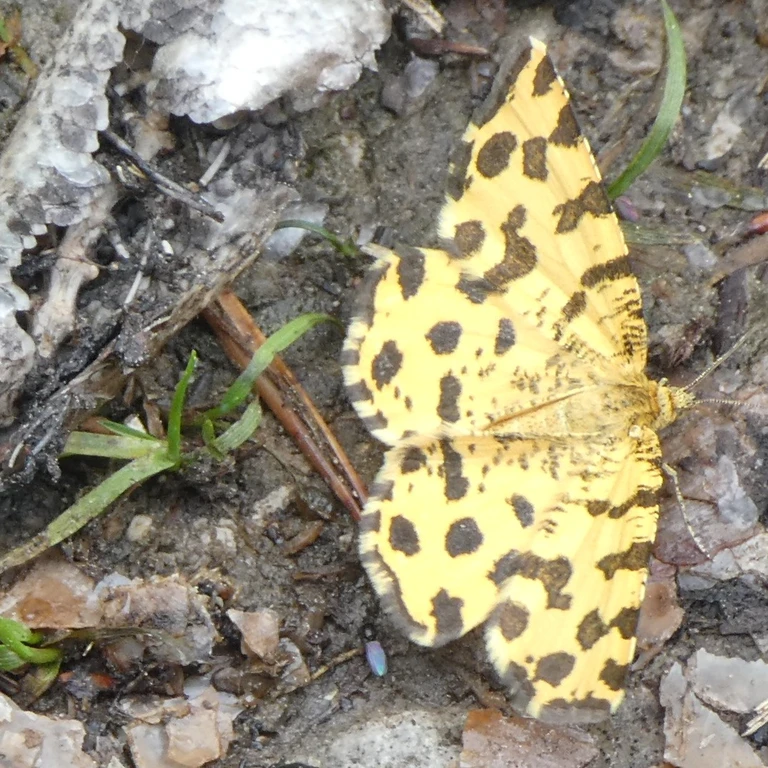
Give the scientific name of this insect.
Pseudopanthera macularia
